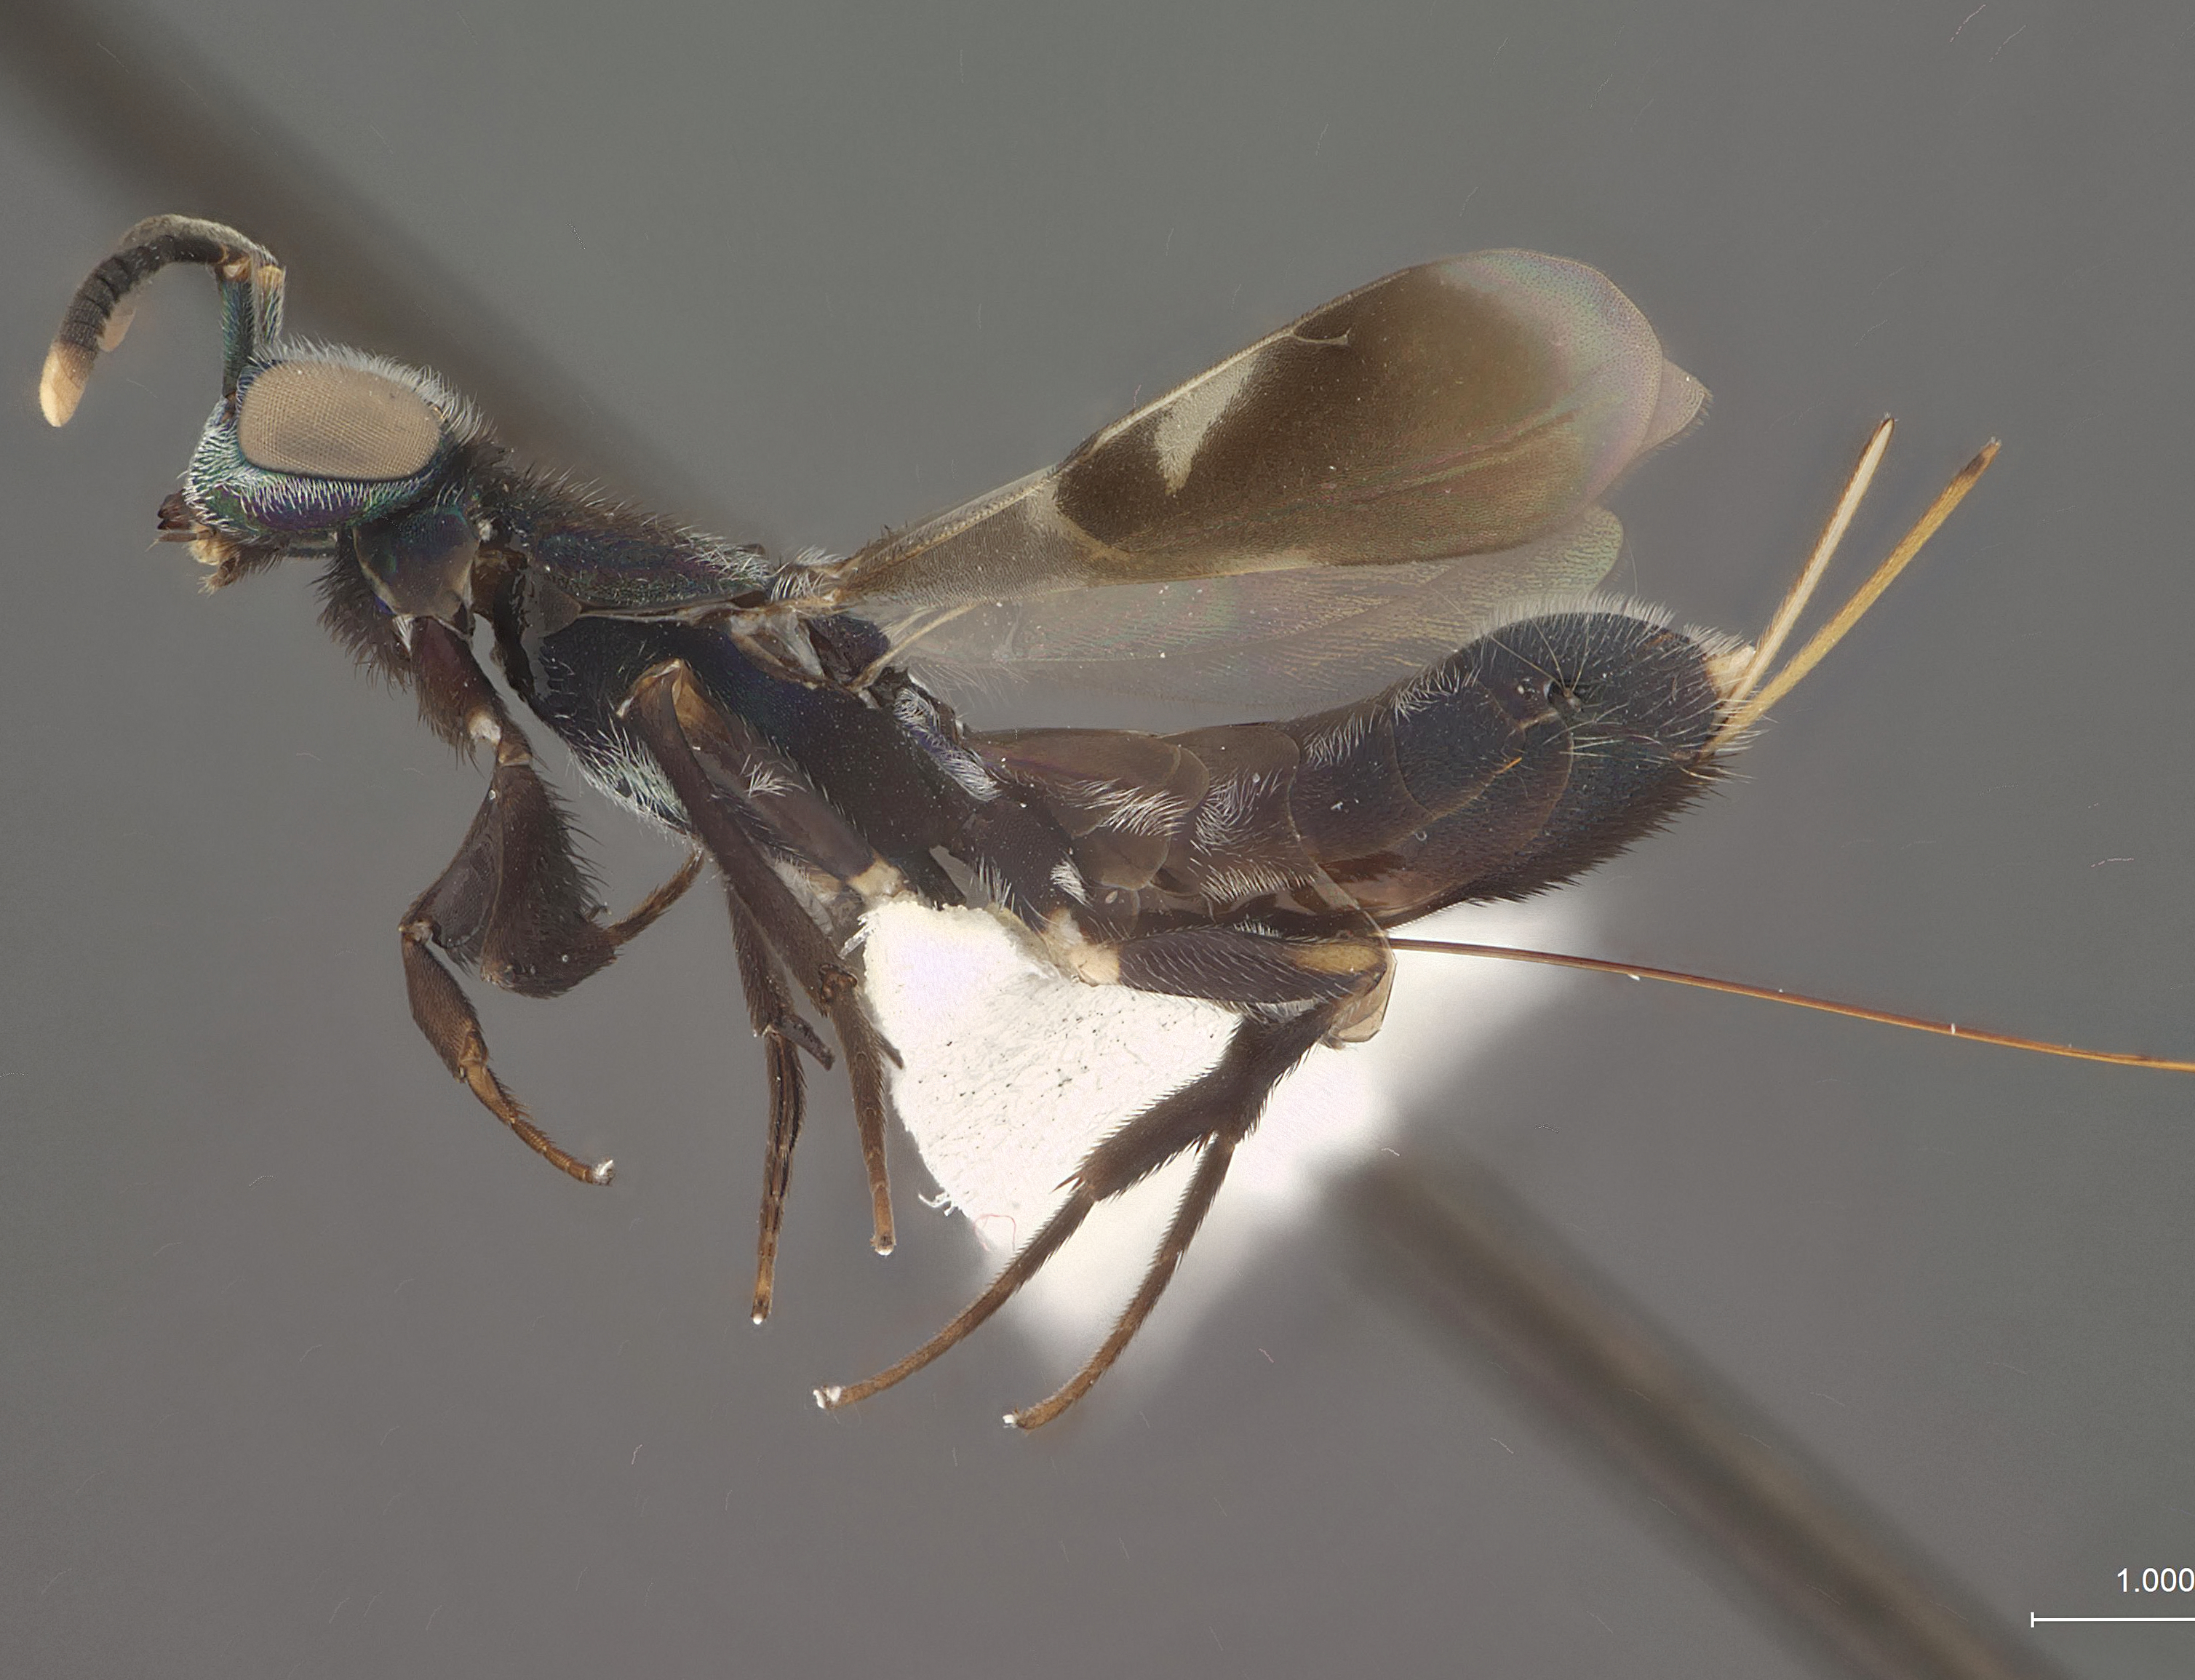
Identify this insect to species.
Macreupelmus erwini
